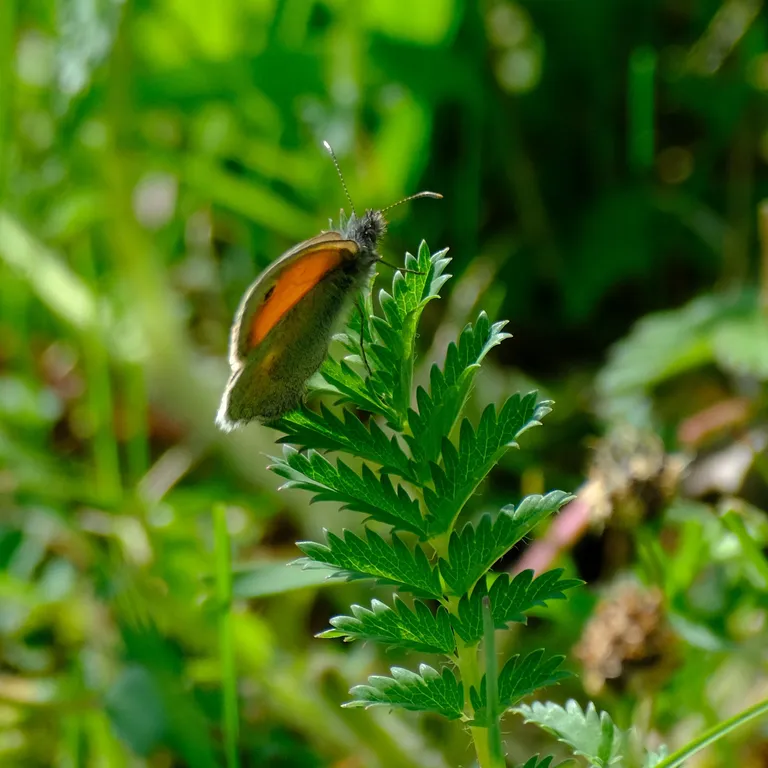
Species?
Coenonympha pamphilus
